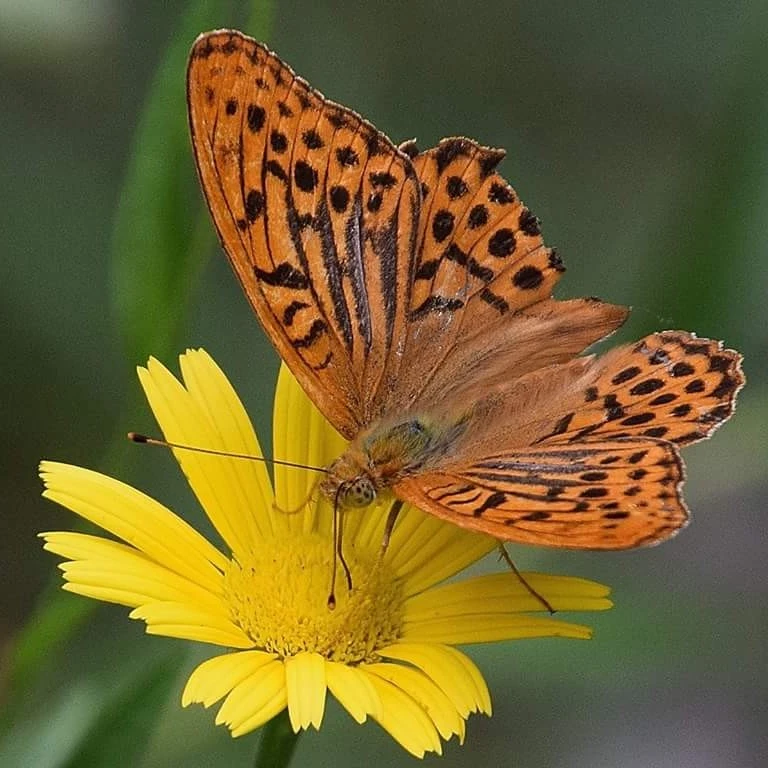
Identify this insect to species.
Argynnis paphia
